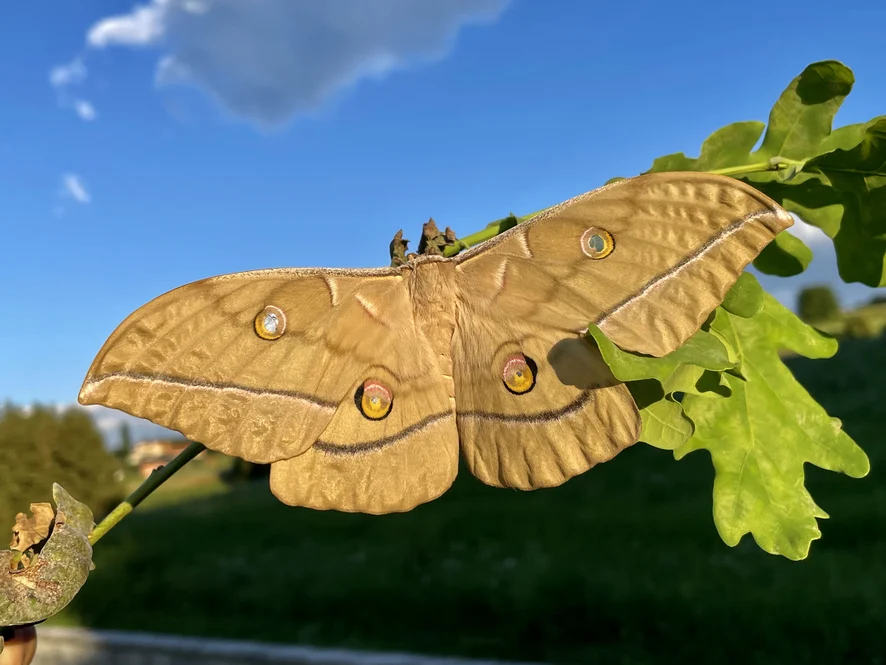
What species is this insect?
Antheraea yamamai
